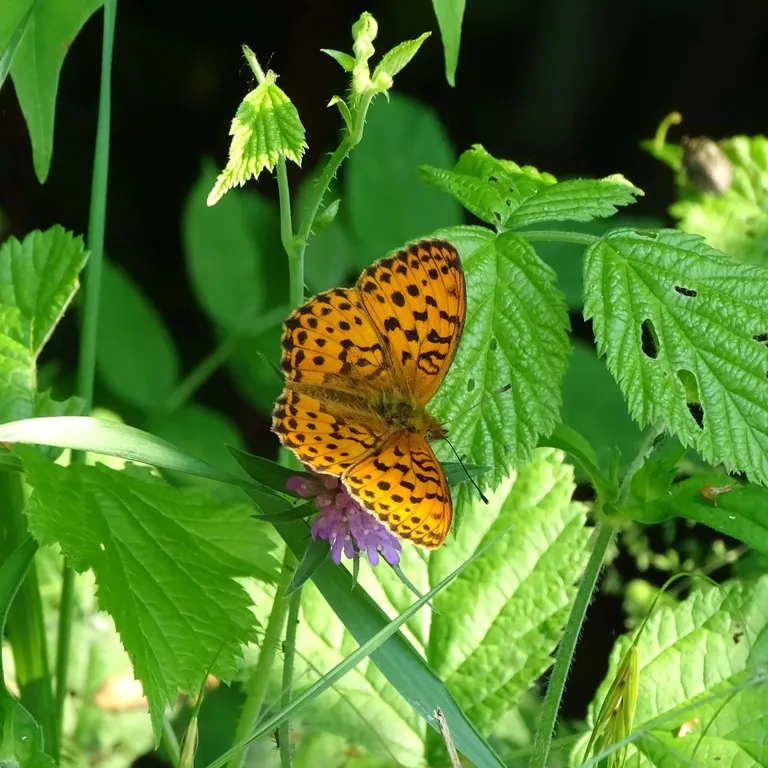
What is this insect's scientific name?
Brenthis daphne
